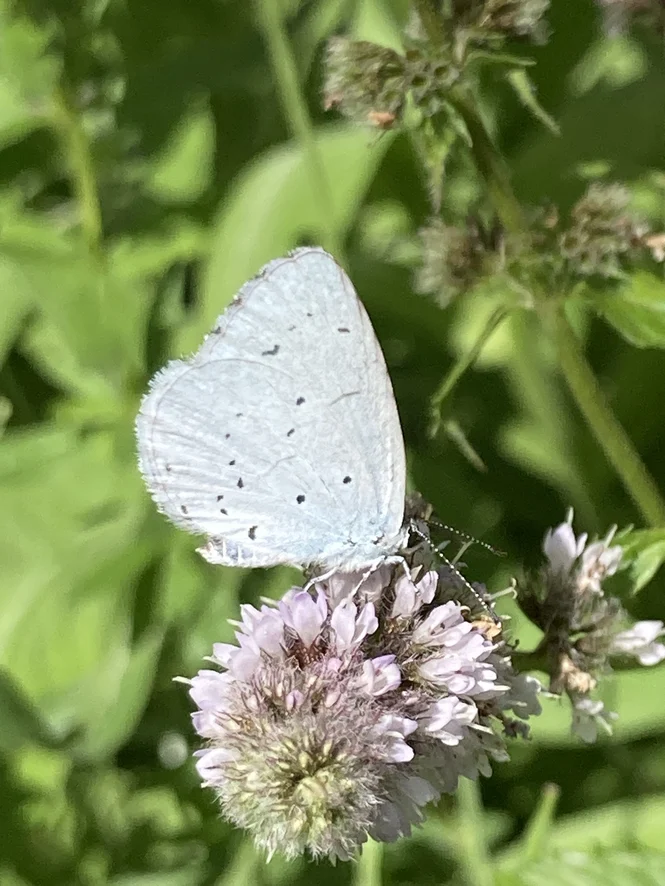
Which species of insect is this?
Celastrina argiolus
